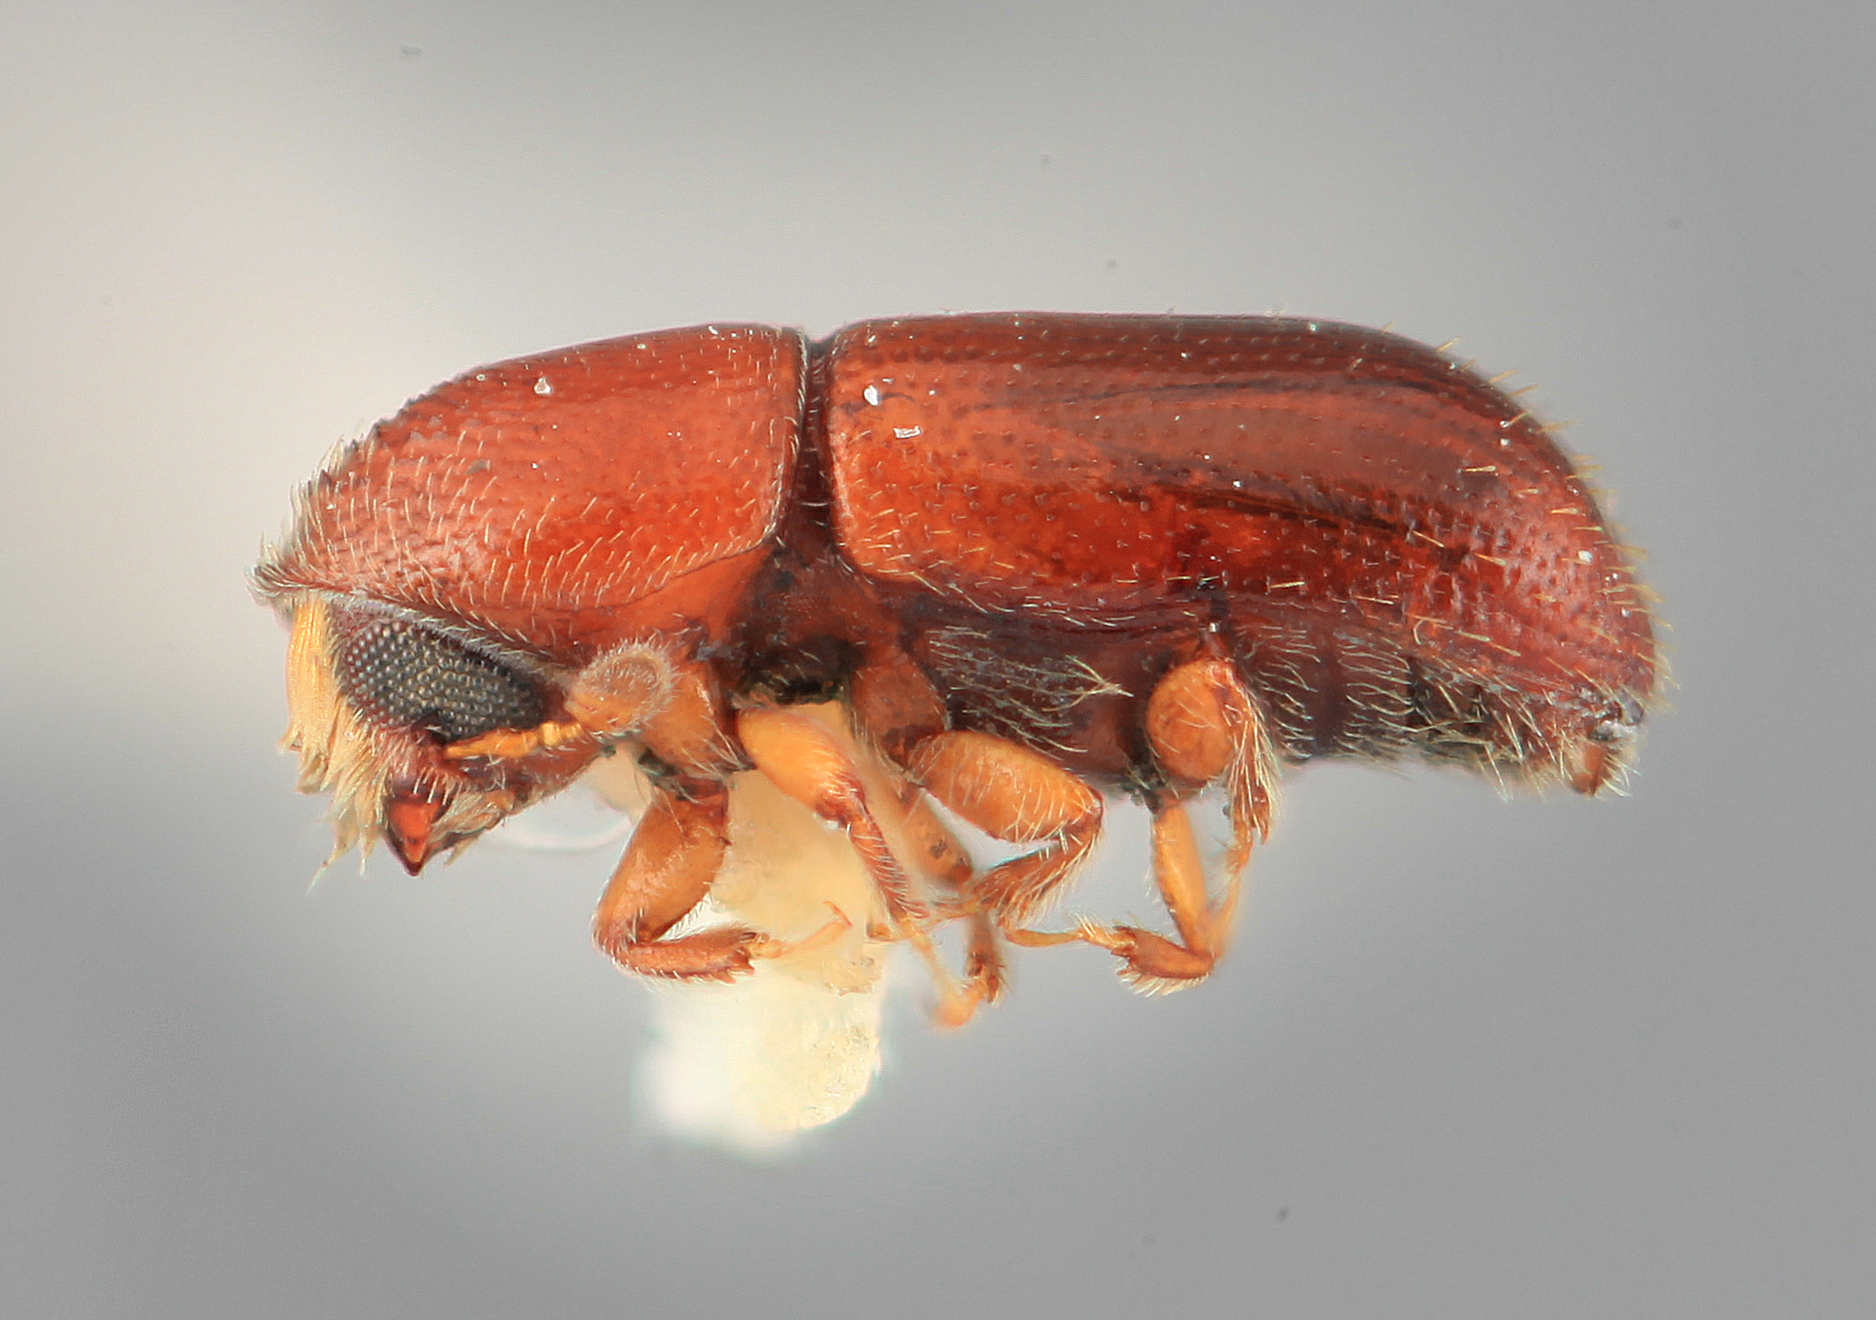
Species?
Araptus speciosus
